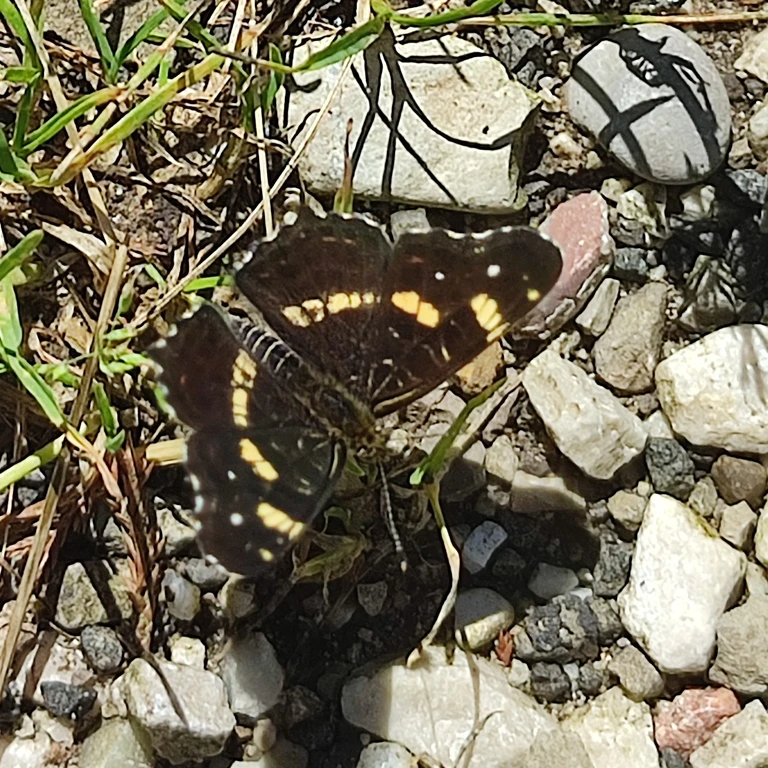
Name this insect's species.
Araschnia levana
